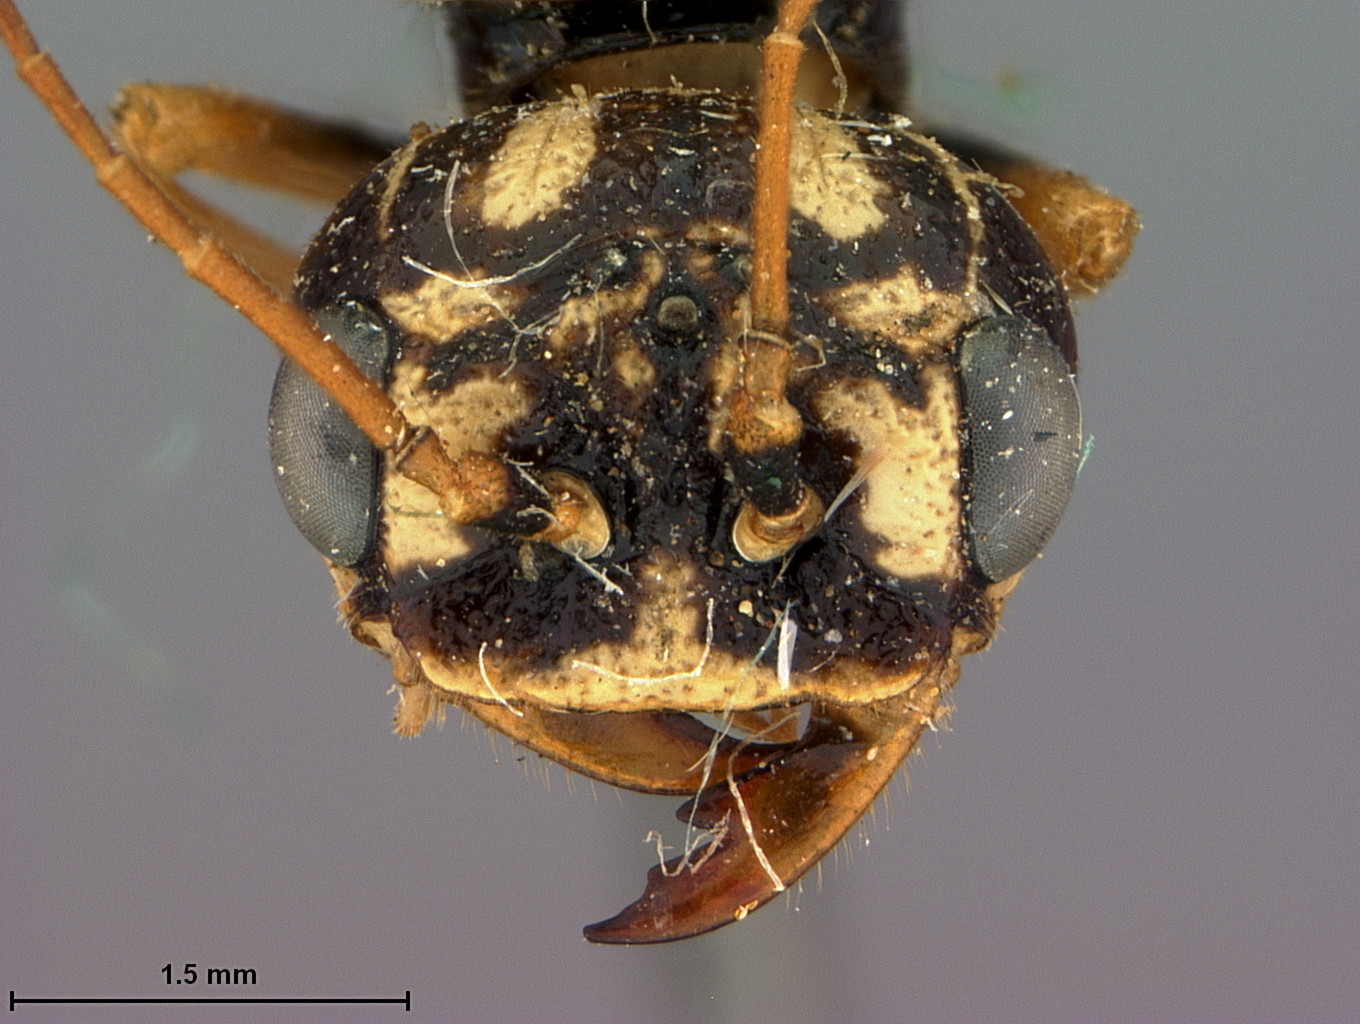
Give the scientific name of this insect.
Cephaleia punctata
